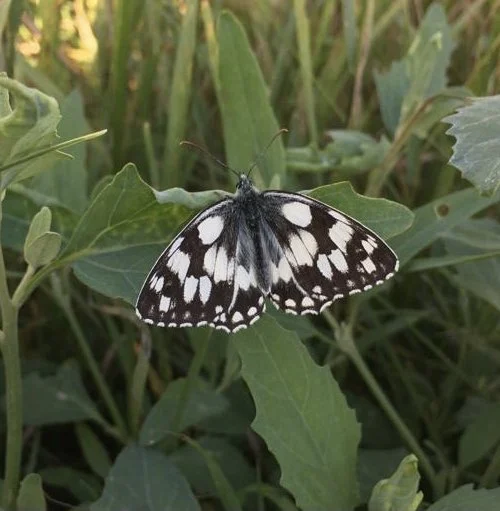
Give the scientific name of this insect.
Melanargia galathea
